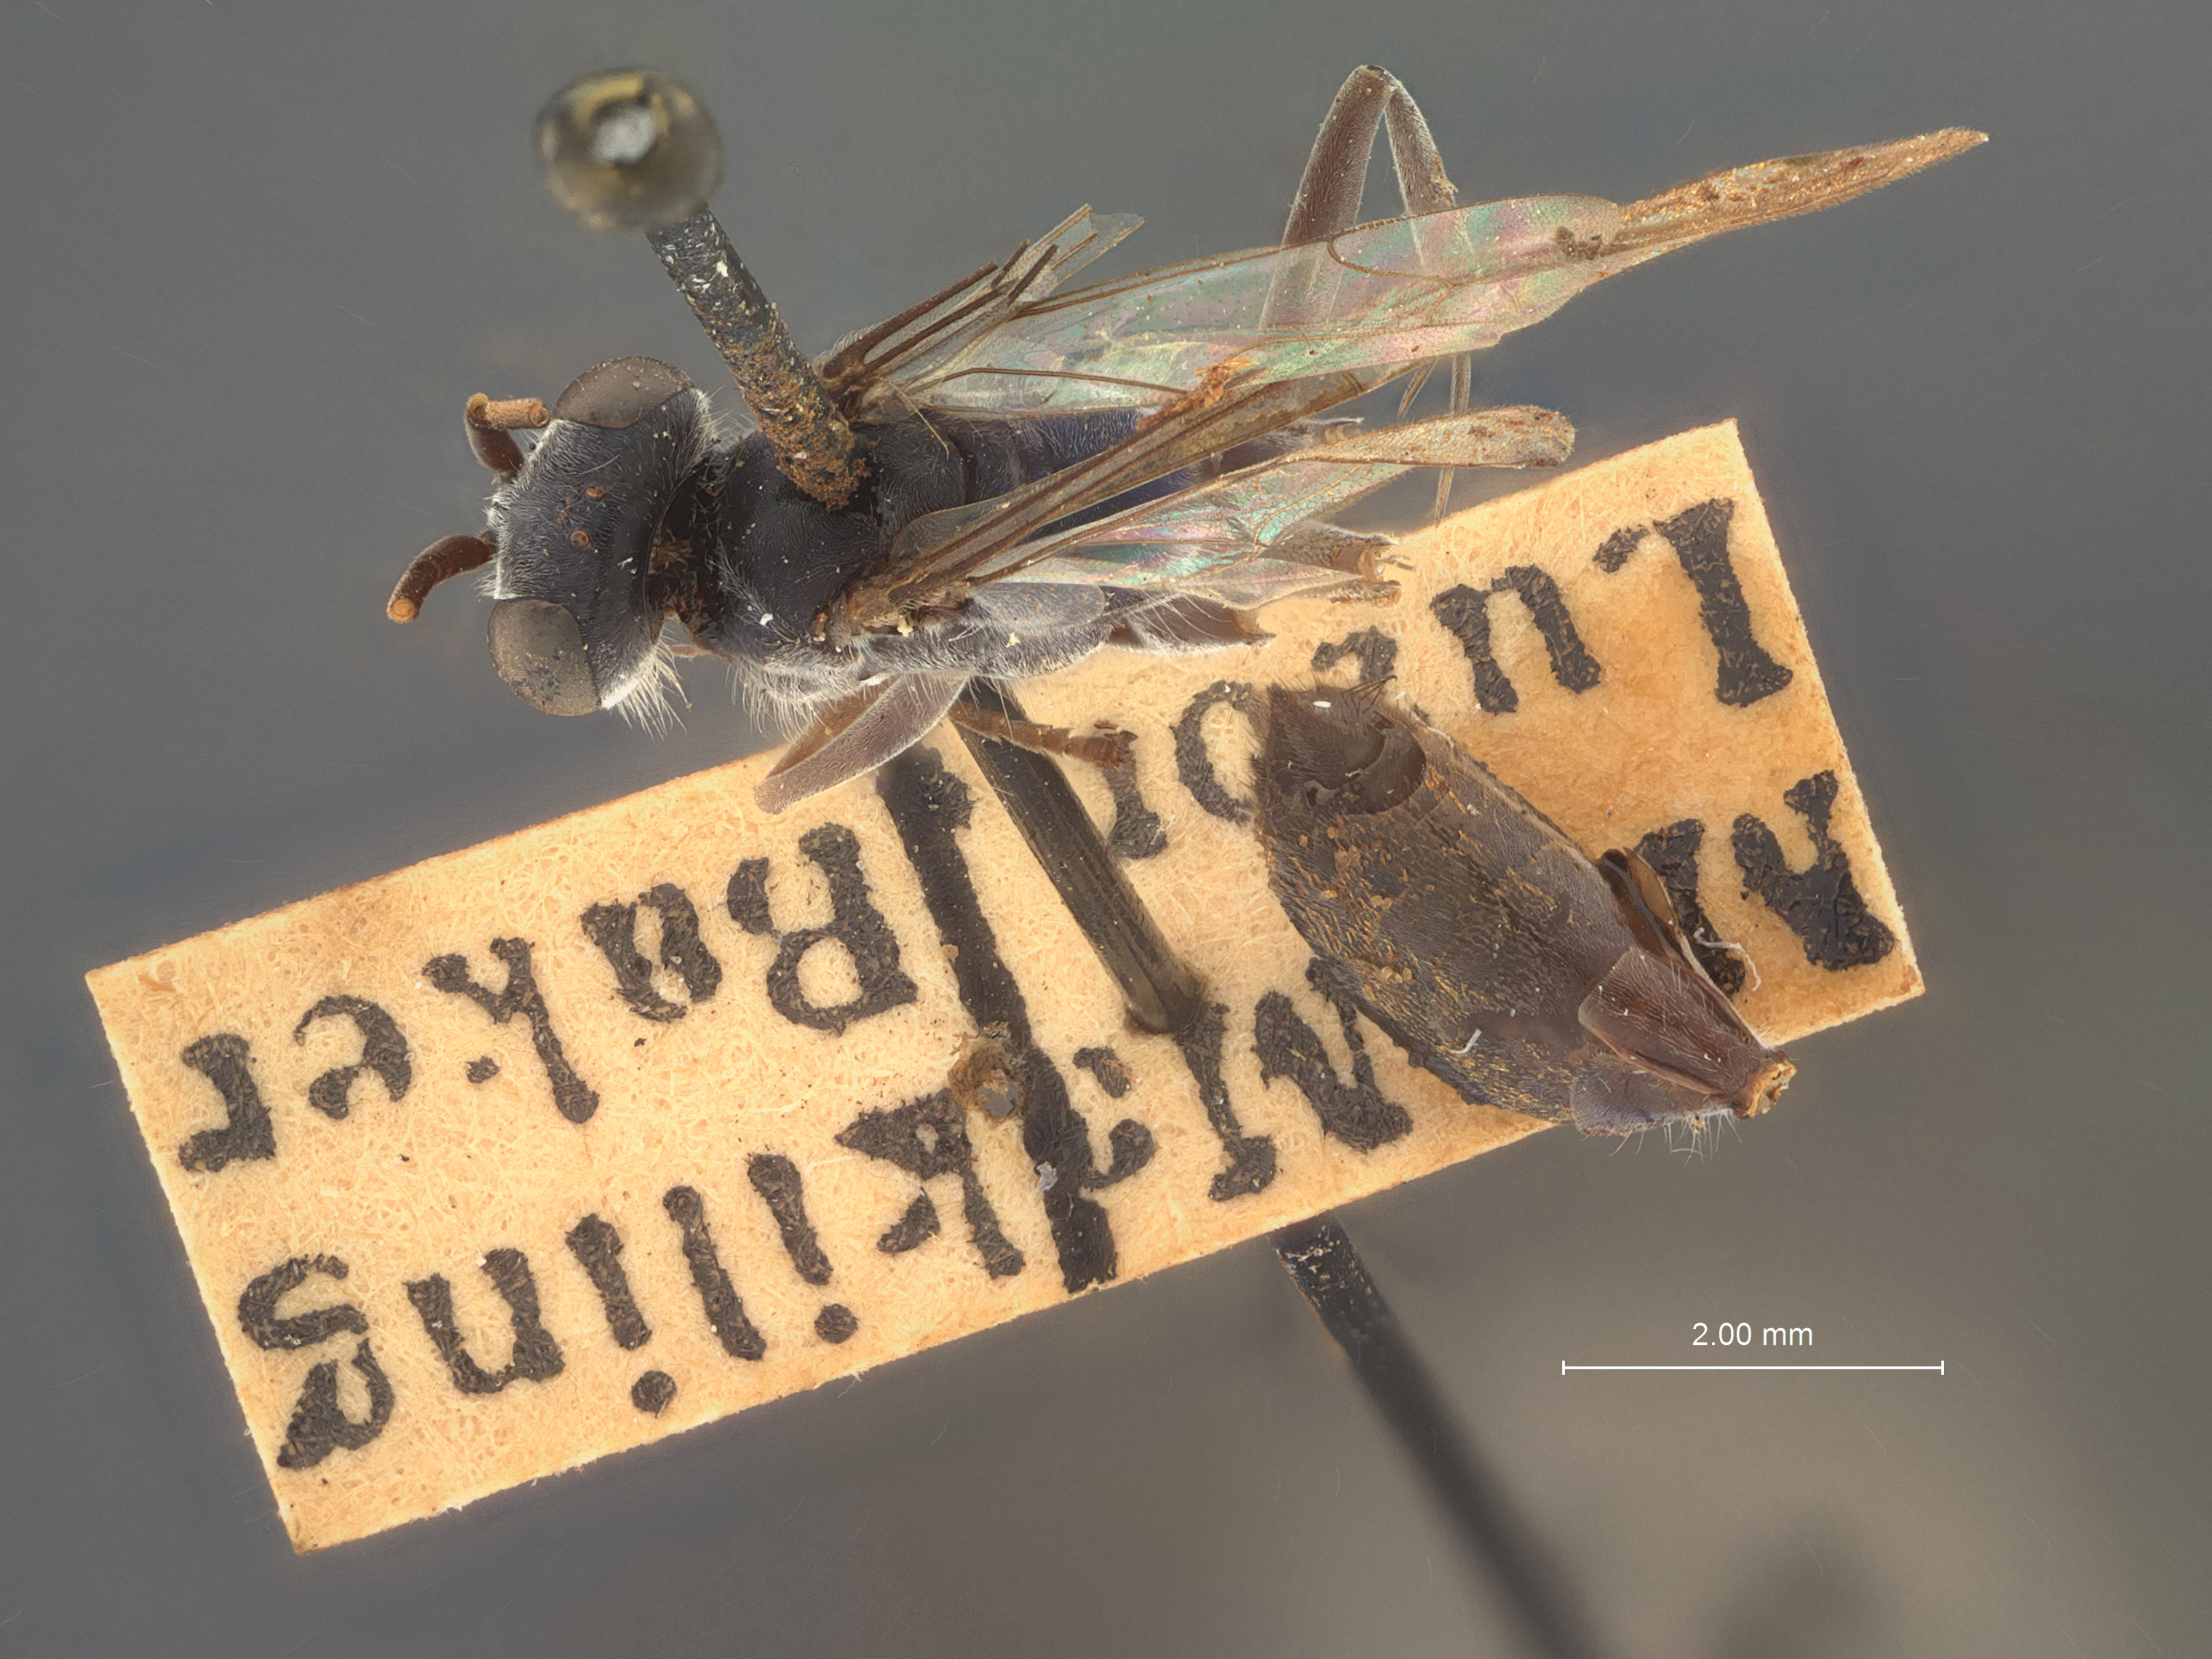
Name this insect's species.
Pseudagenia ilione
